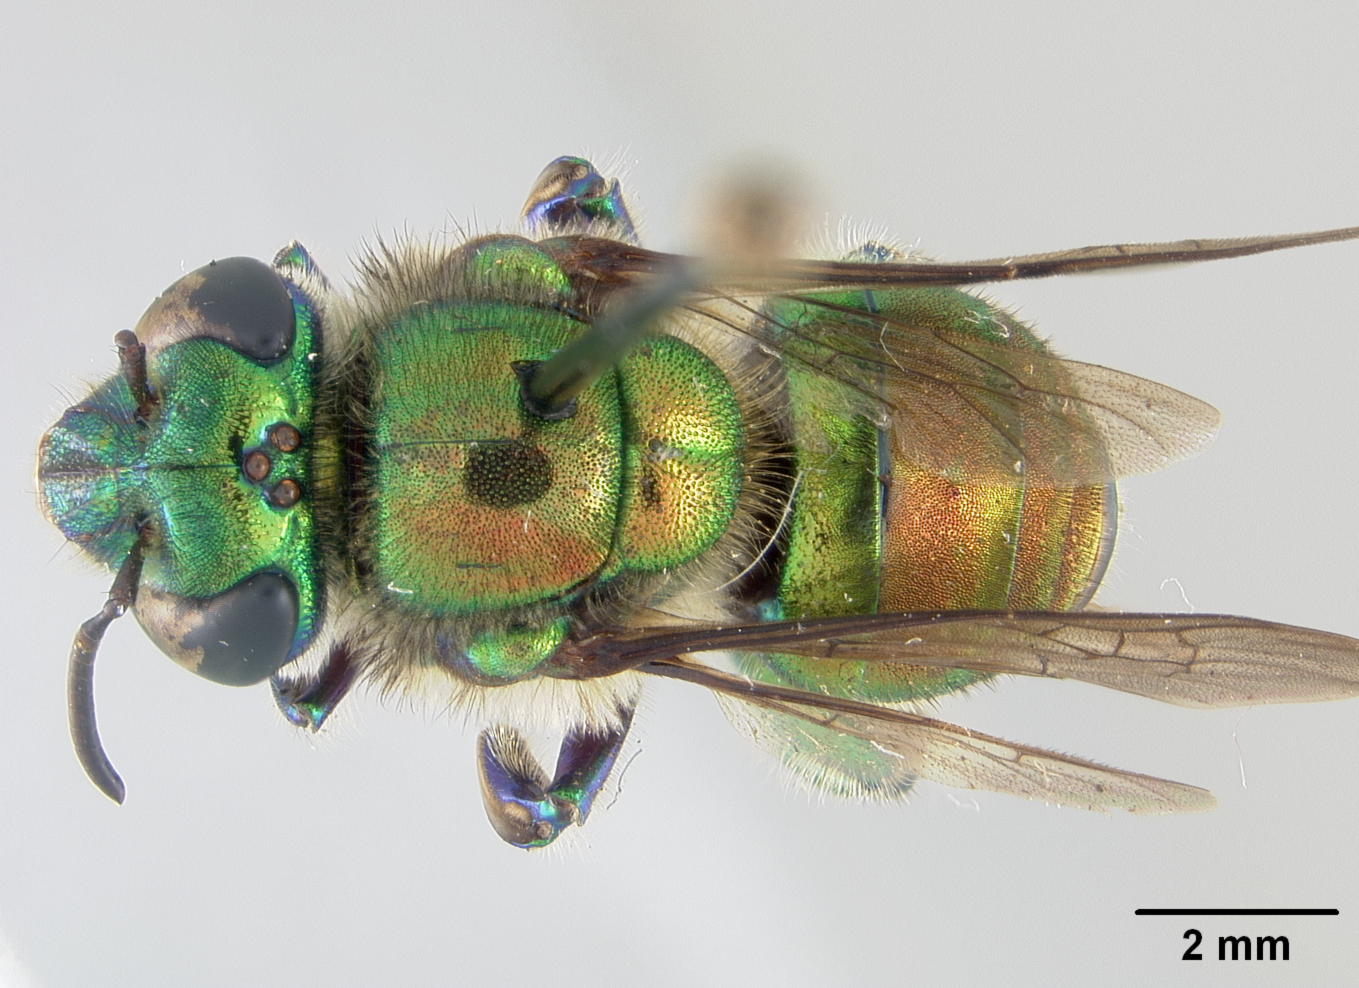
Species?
Euglossa oleolucens
